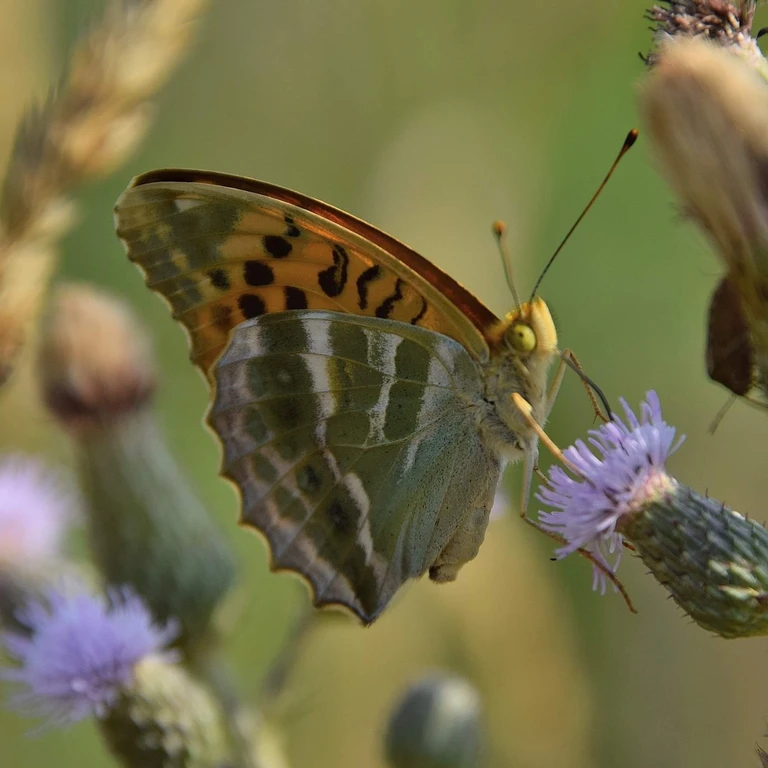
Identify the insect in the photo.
Argynnis paphia
